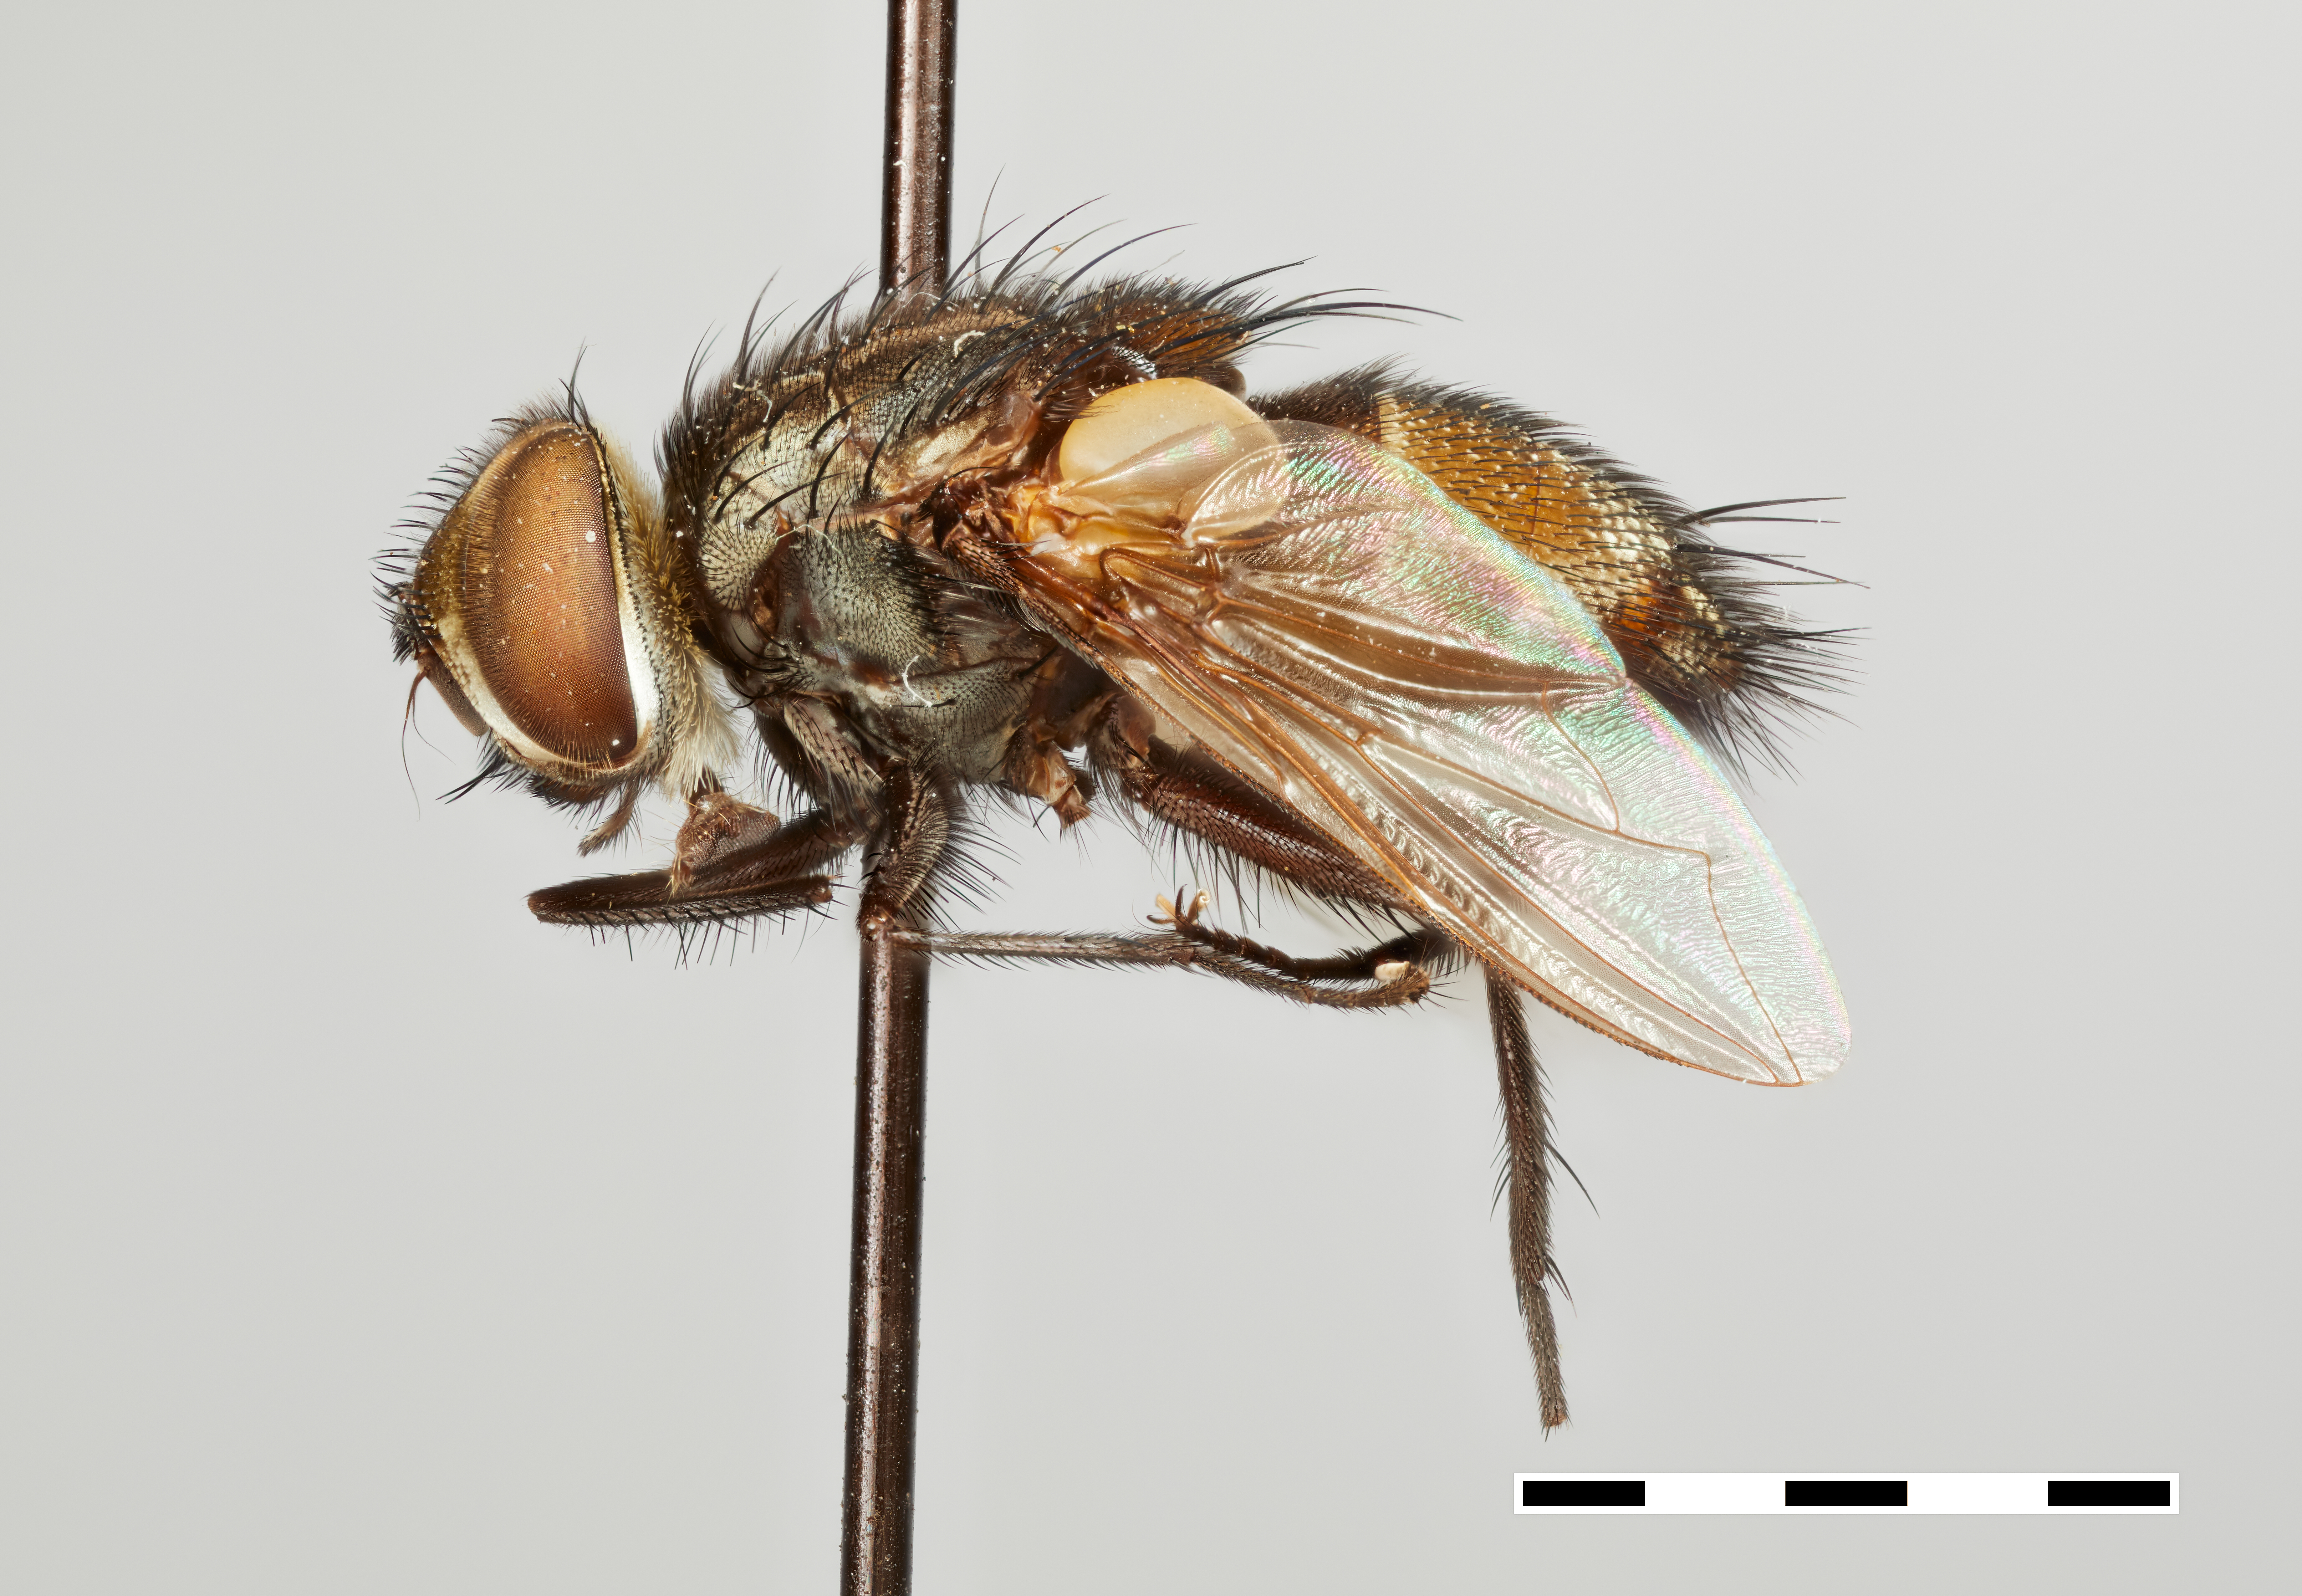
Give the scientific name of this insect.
Neowinthemia abdominalis
